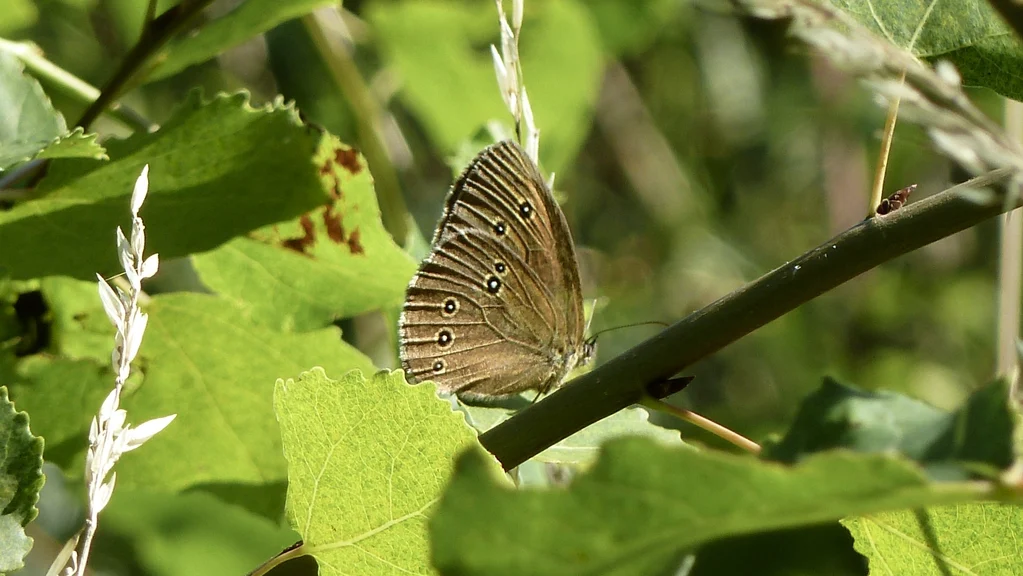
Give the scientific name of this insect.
Aphantopus hyperantus
